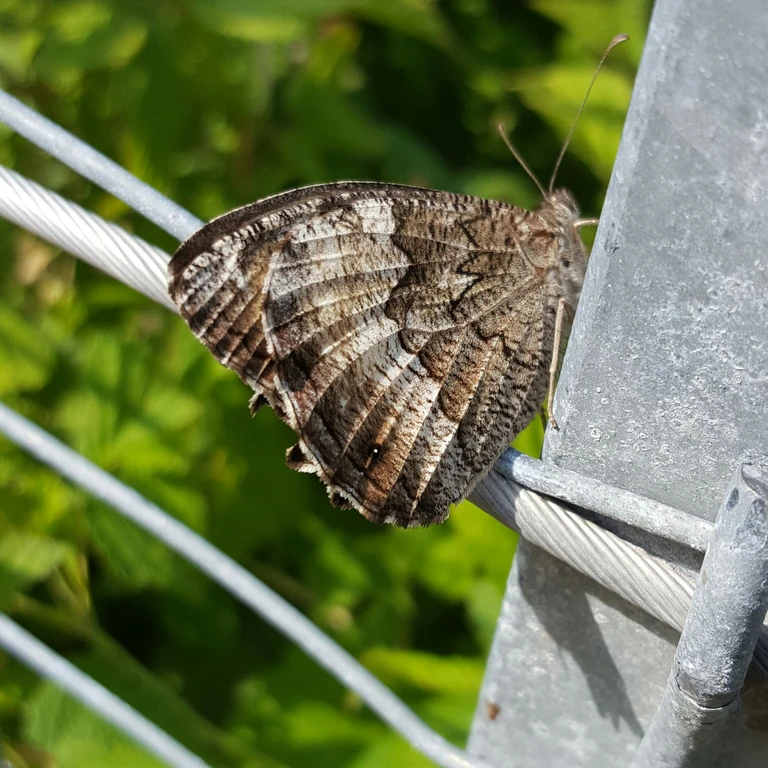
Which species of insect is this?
Hipparchia fagi
